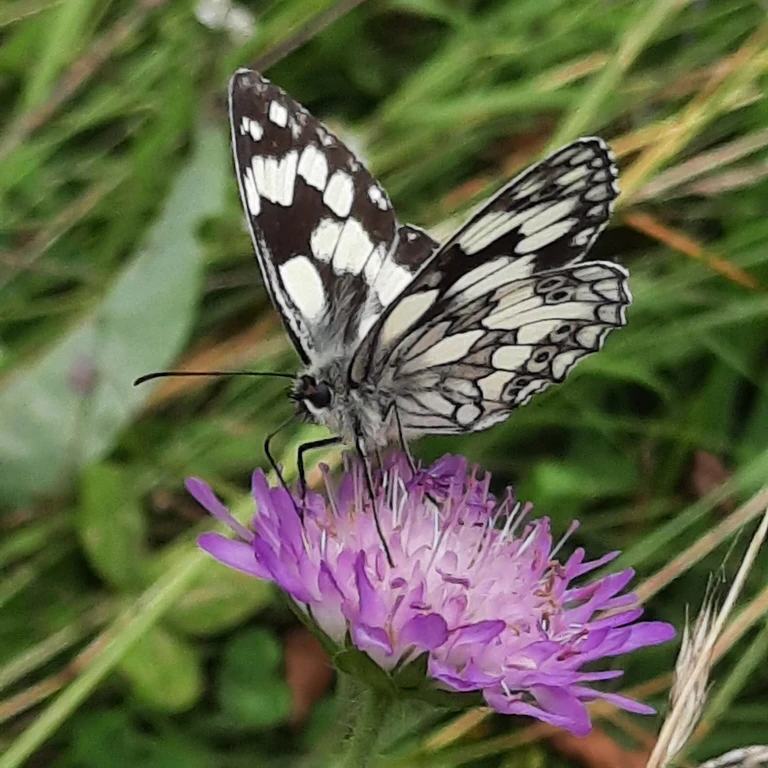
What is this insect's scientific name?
Melanargia galathea
